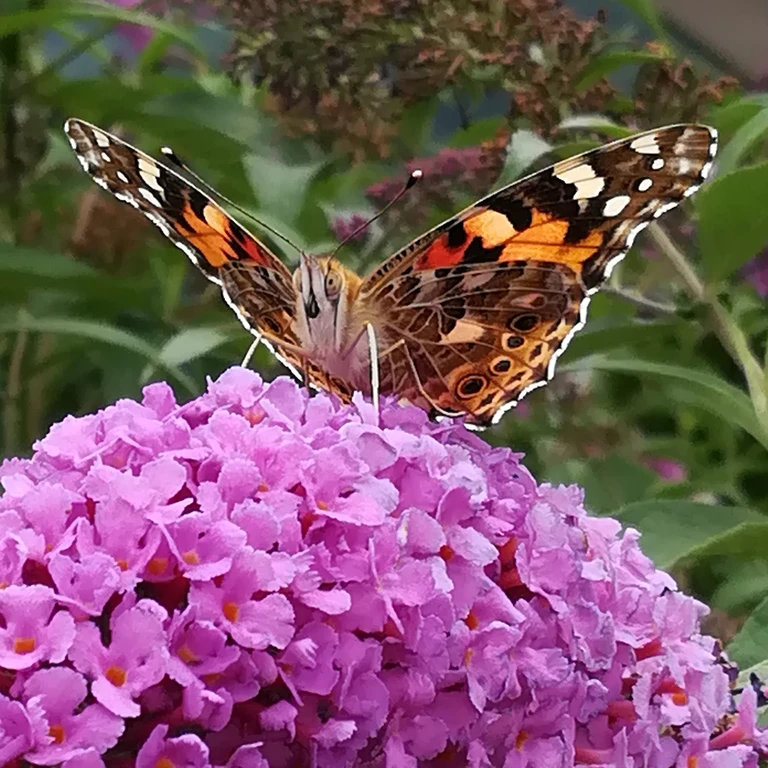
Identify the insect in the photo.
Vanessa cardui
